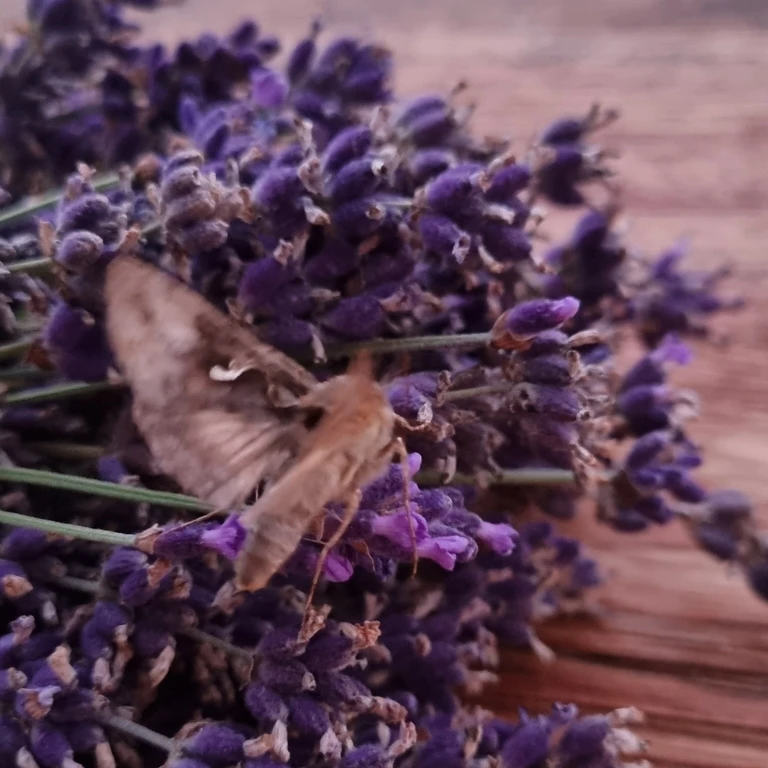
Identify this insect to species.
Autographa gamma
